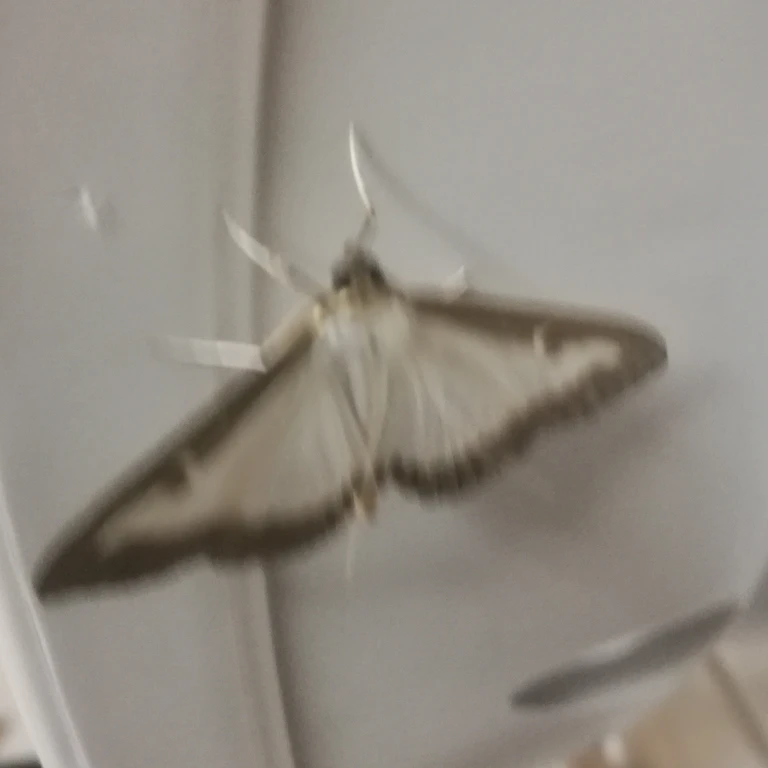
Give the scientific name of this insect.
Cydalima perspectalis
